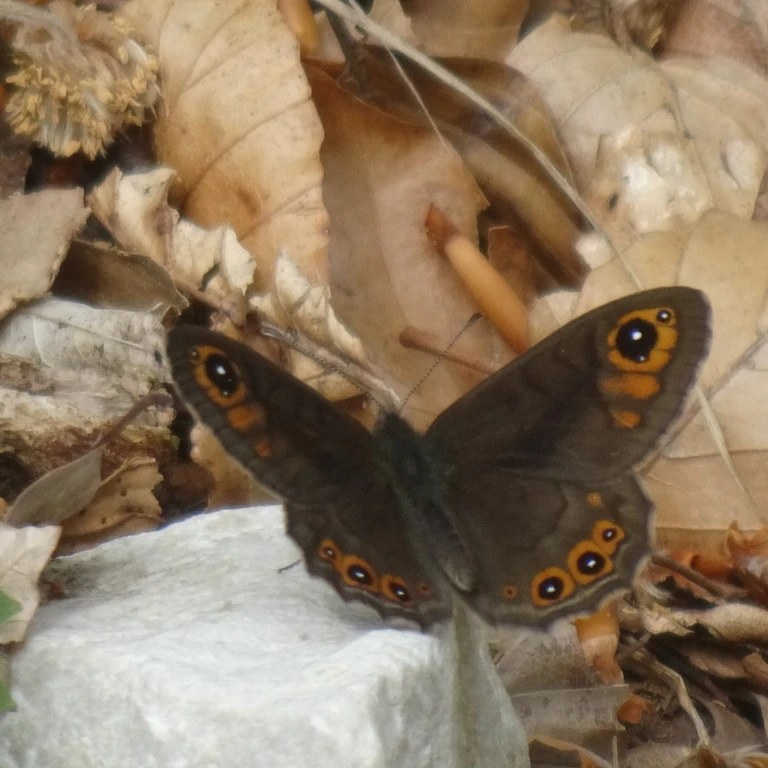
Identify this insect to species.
Lasiommata petropolitana (also Pararge petropolitana)
